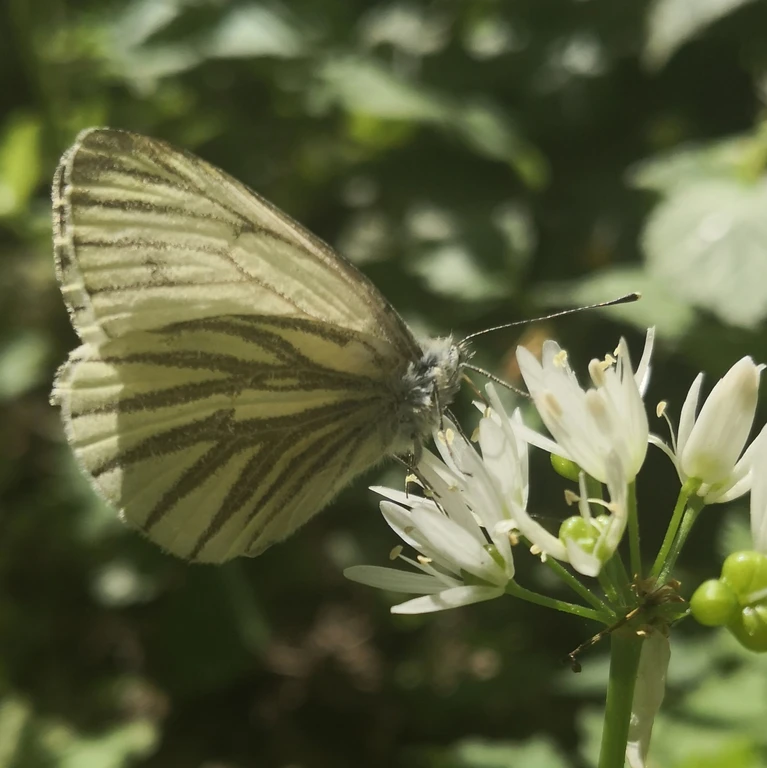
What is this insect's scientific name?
Pieris napi
